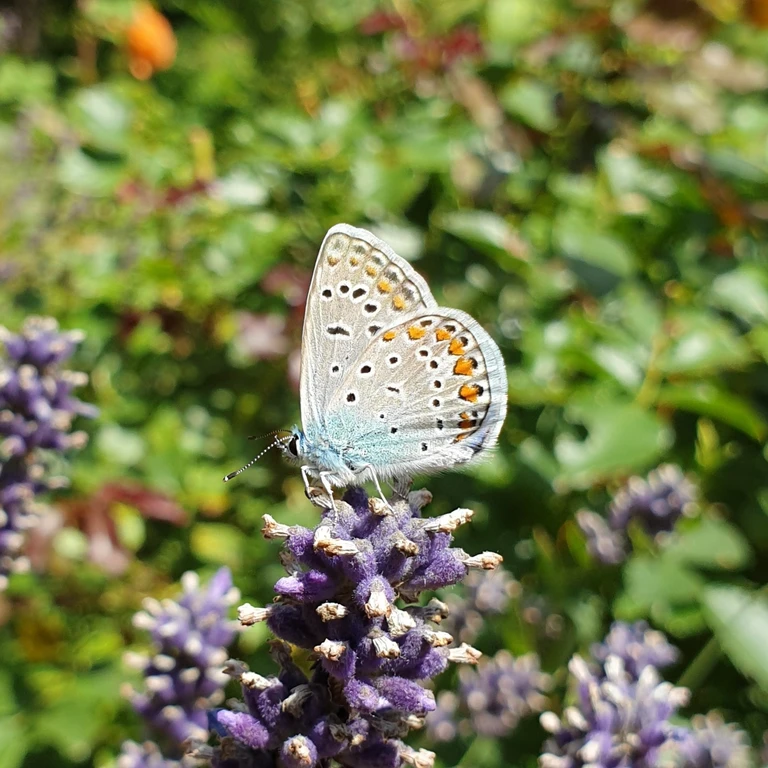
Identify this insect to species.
Polyommatus icarus
